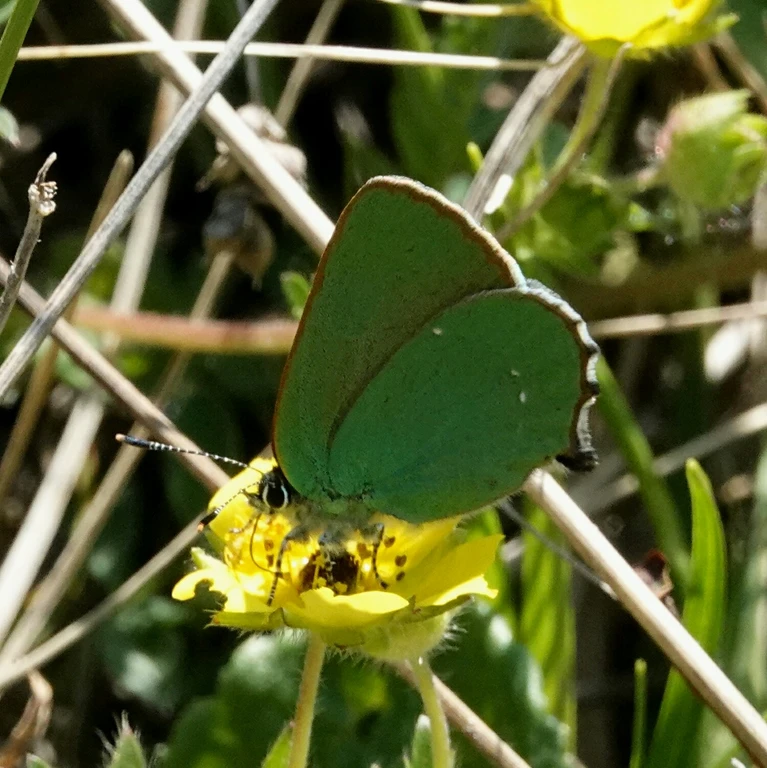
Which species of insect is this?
Callophrys rubi
